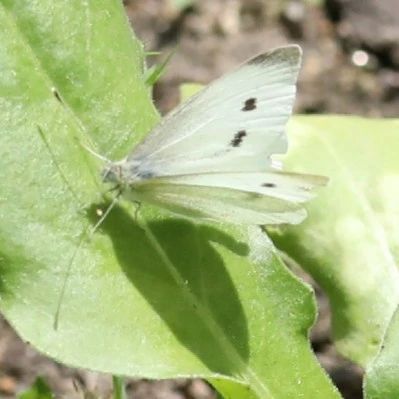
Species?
Pieris rapae
